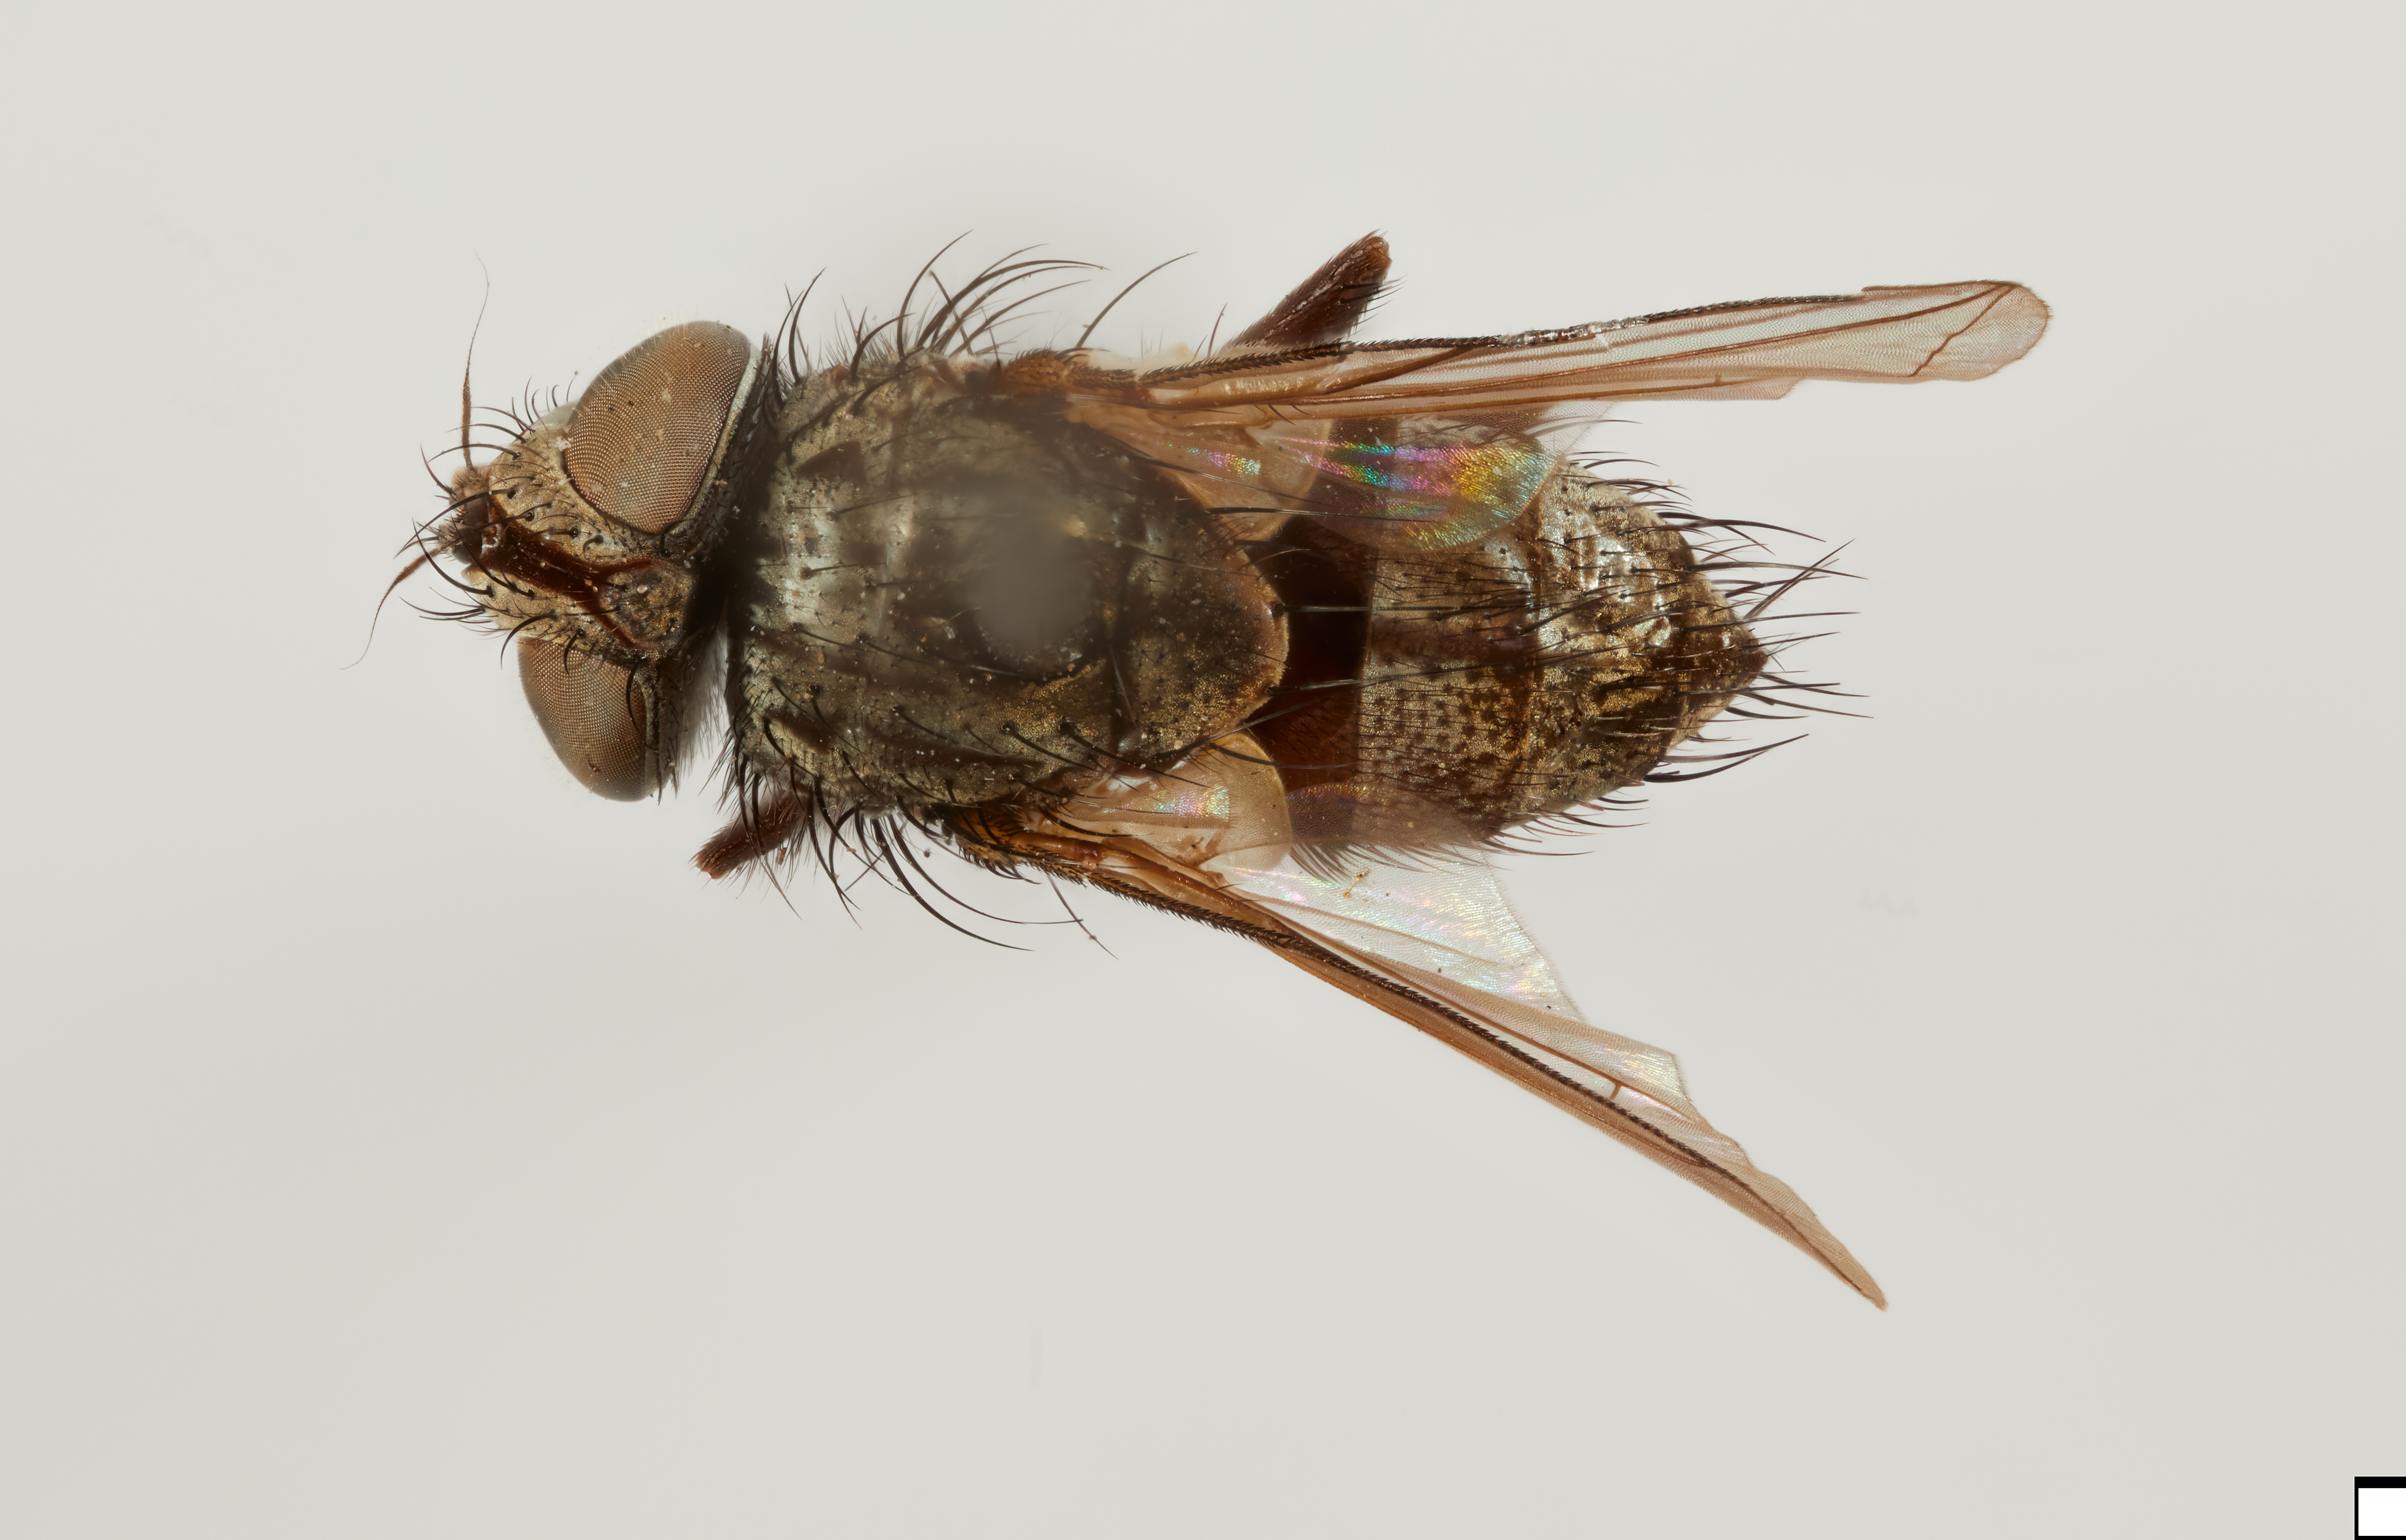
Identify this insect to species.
Phorocera festinans
